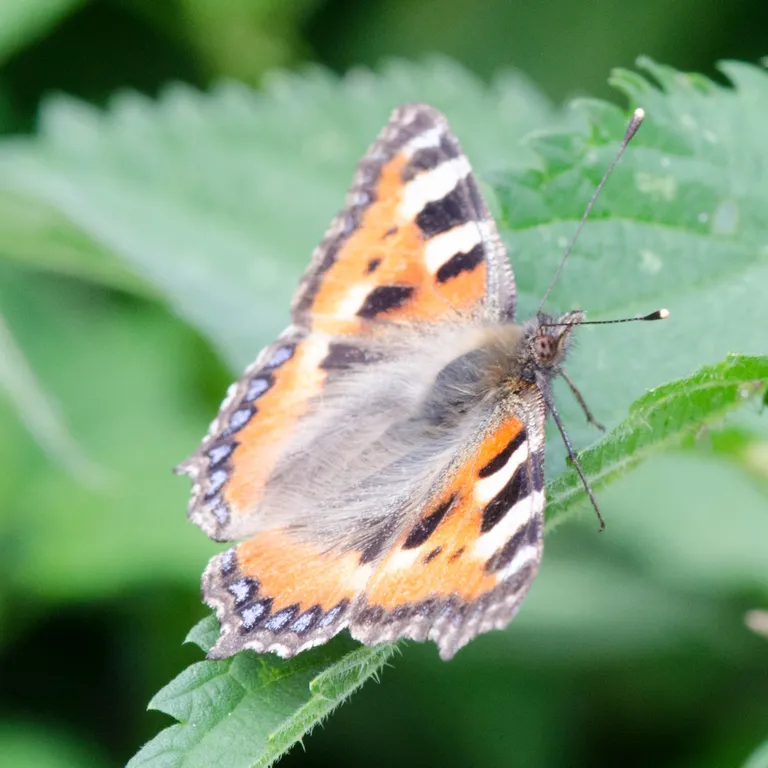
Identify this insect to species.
Aglais urticae
